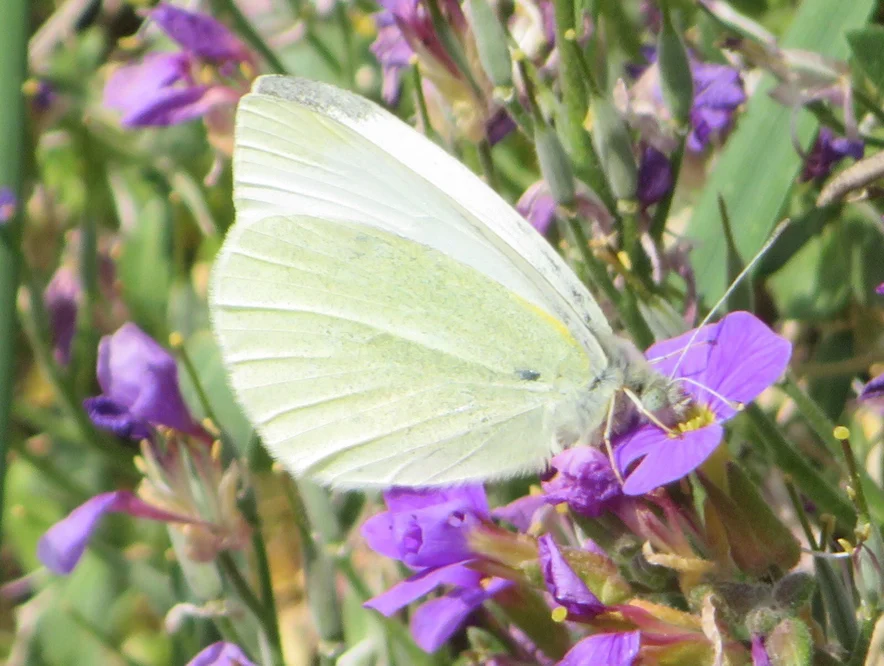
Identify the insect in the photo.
Pieris rapae
